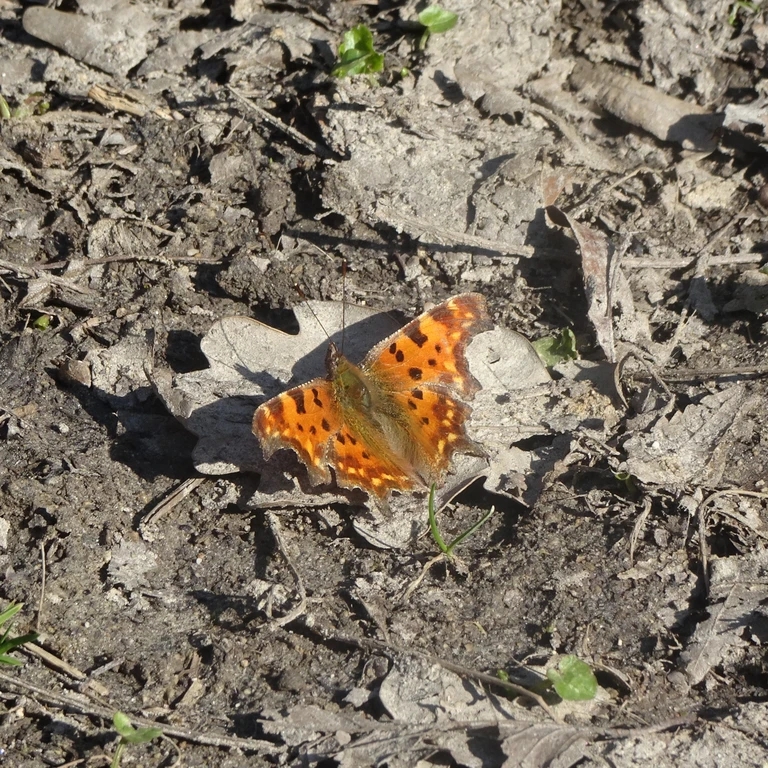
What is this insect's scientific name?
Polygonia c-album
